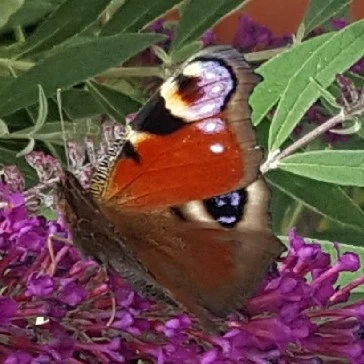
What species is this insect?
Aglais io
